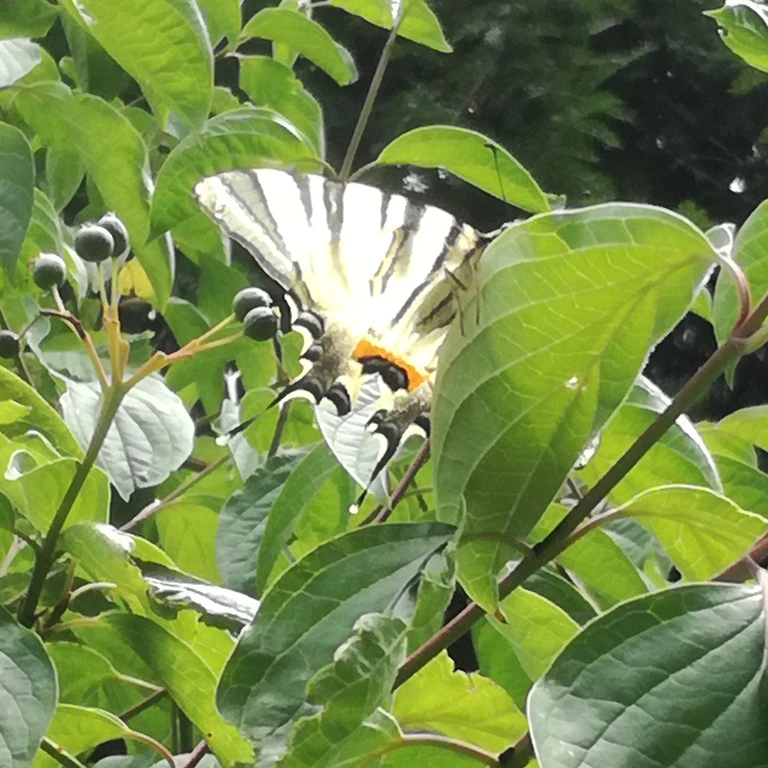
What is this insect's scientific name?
Iphiclides podalirius
